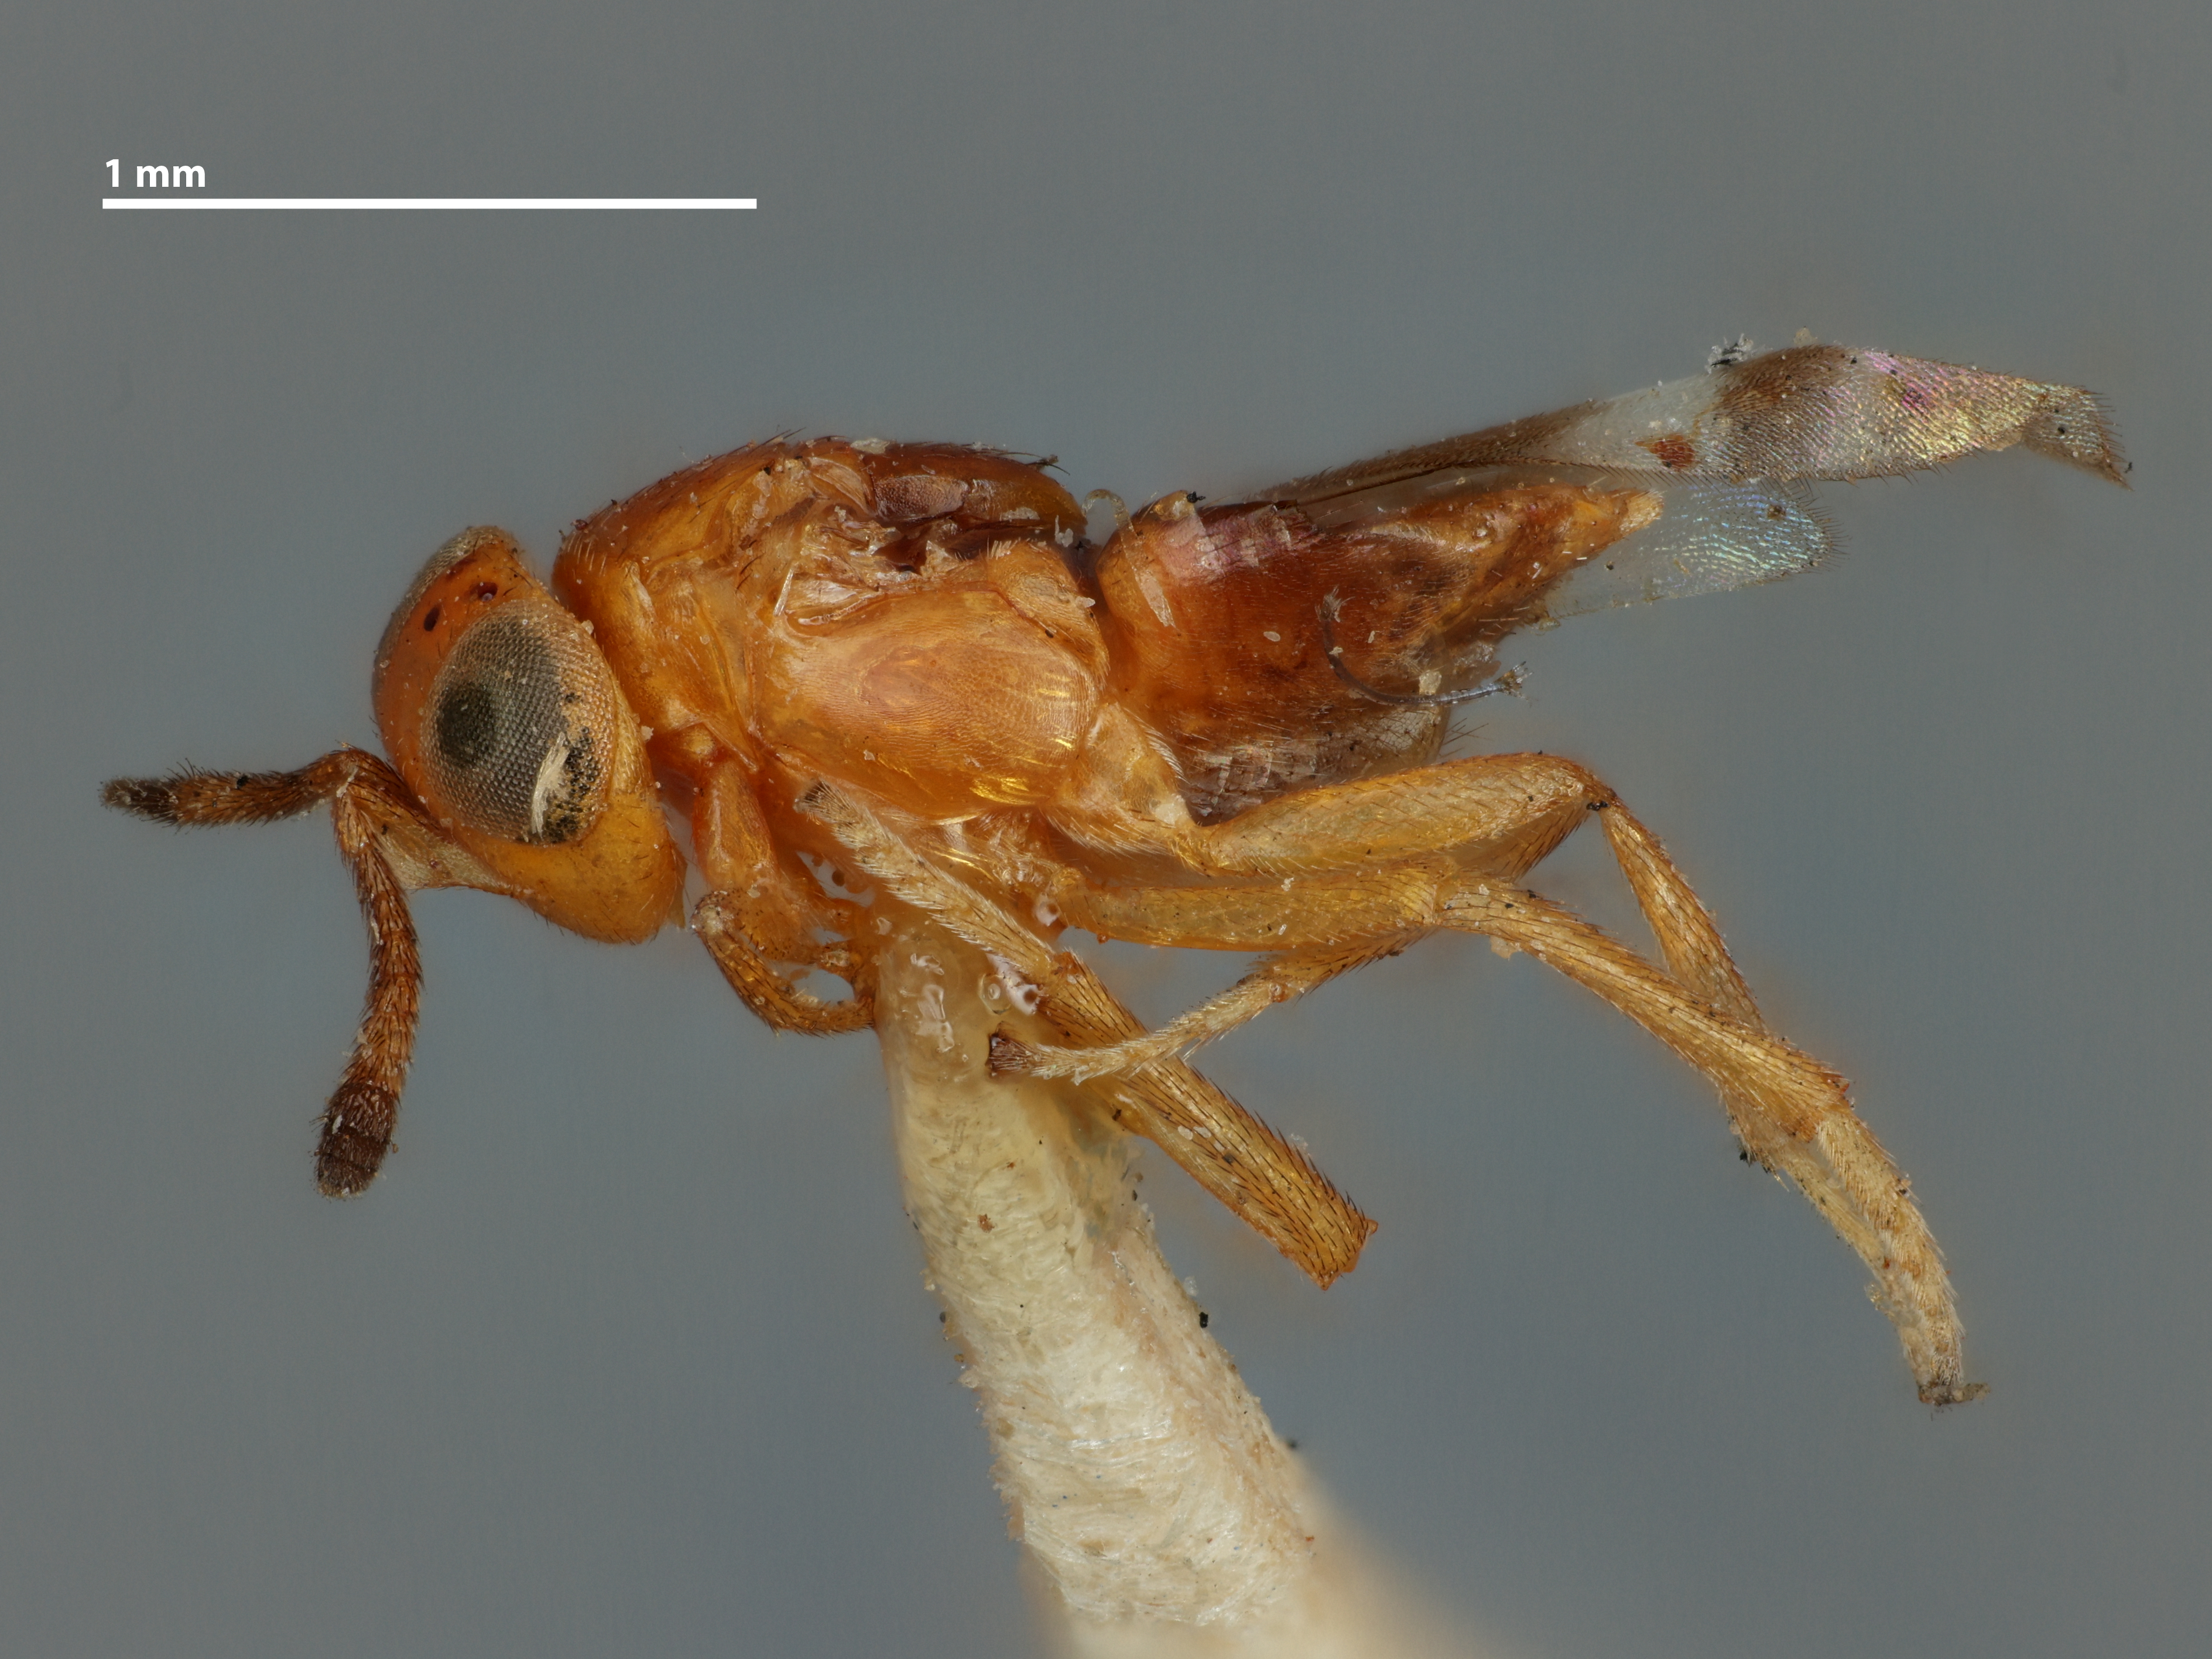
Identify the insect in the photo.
Encyrtus fuscicornis
